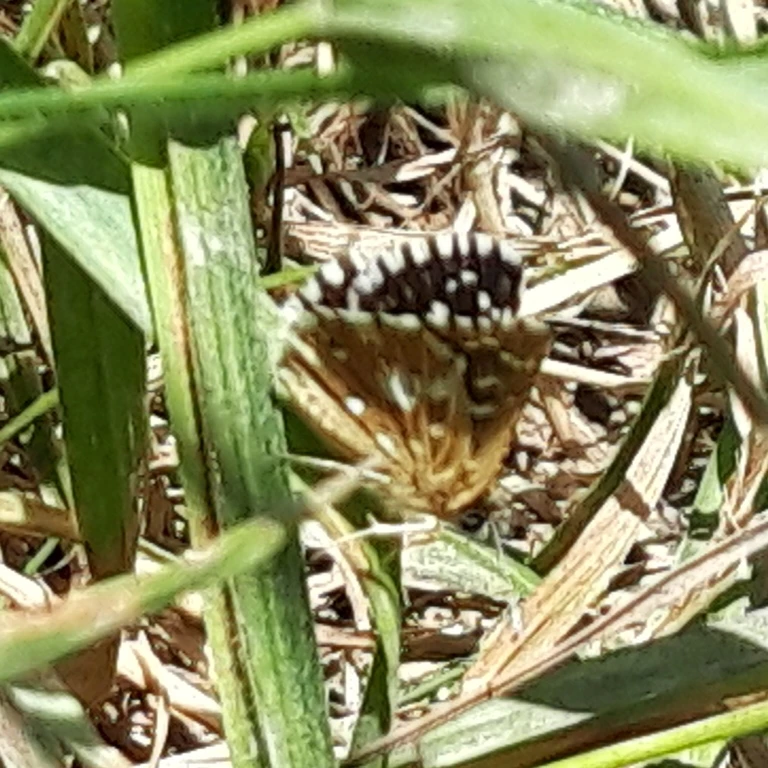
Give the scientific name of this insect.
Pyrgus malvae
